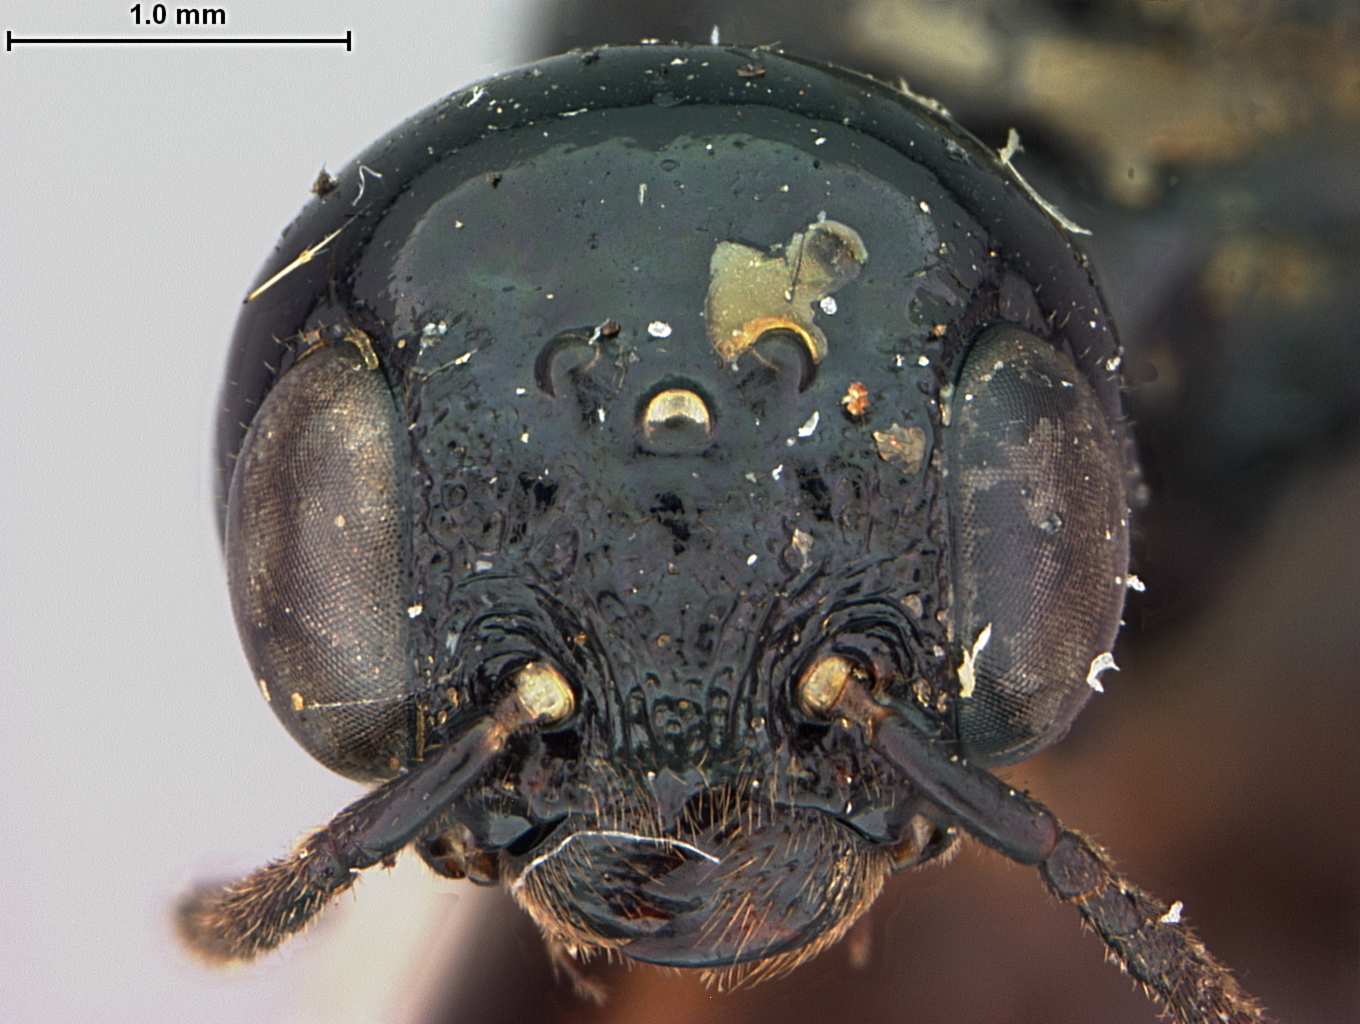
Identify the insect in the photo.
Xiphydria pyrura
